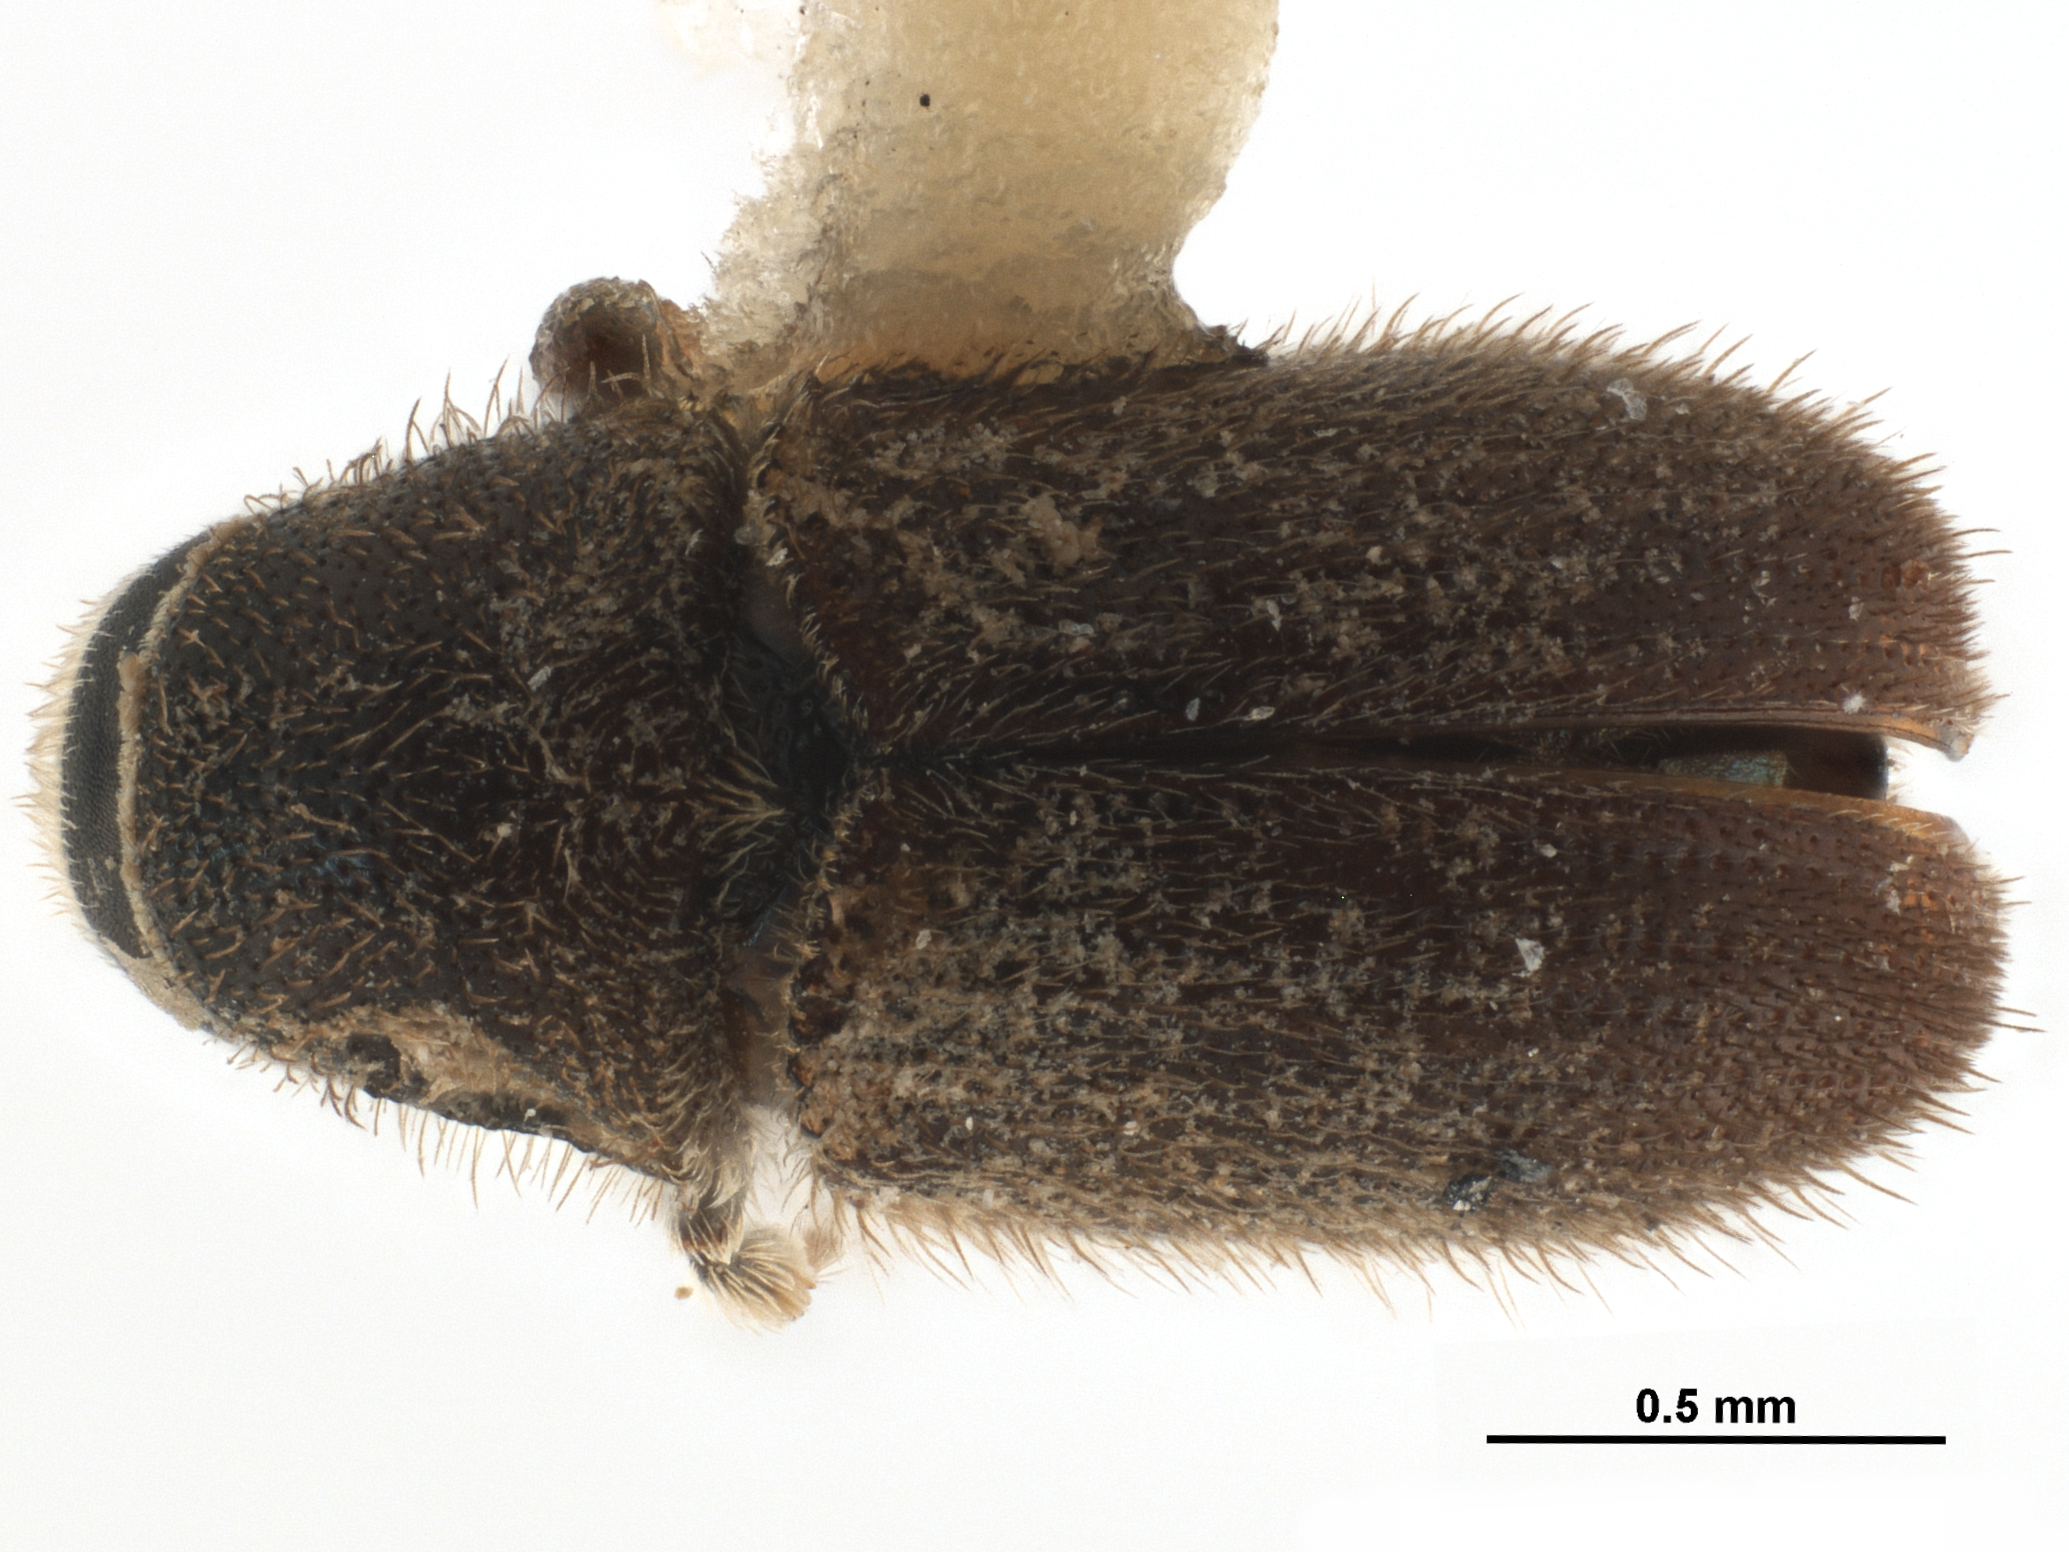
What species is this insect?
Carphobius arizonicus
